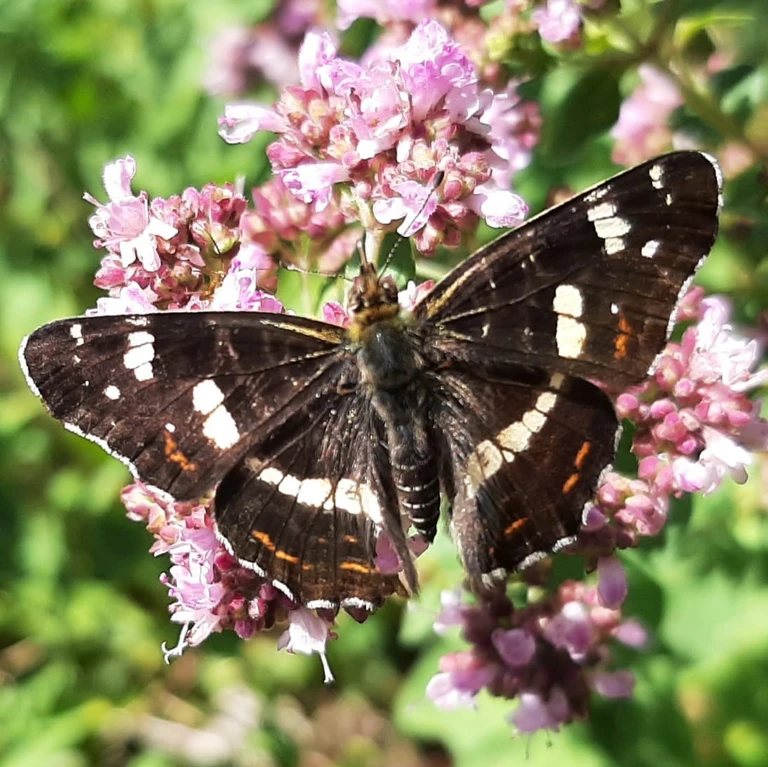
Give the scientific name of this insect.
Araschnia levana
